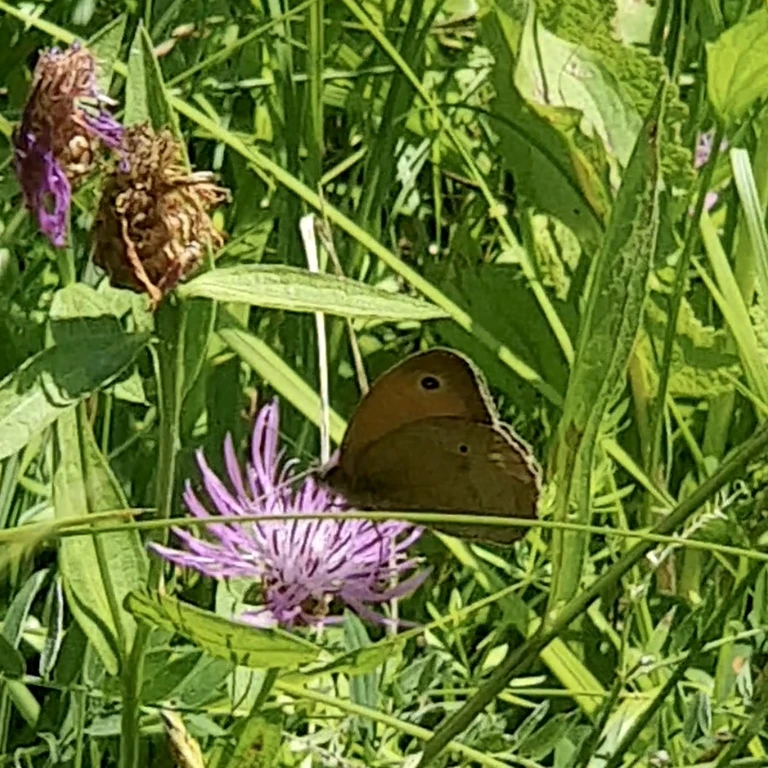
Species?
Maniola jurtina
